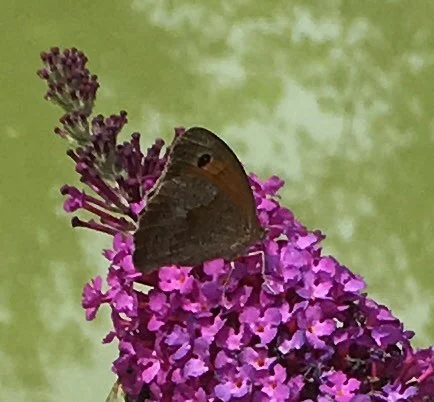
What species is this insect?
Maniola jurtina
